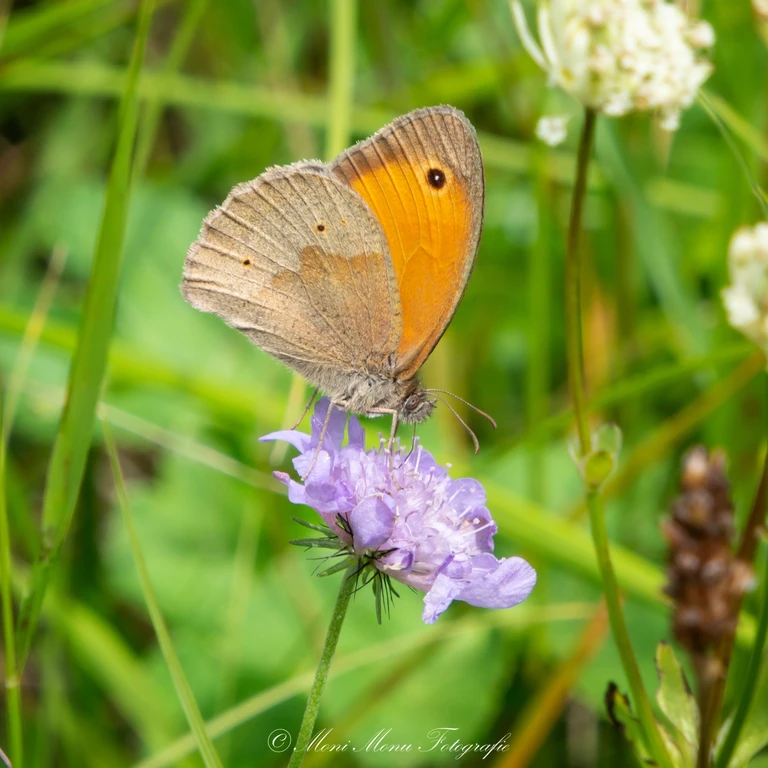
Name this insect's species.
Maniola jurtina
